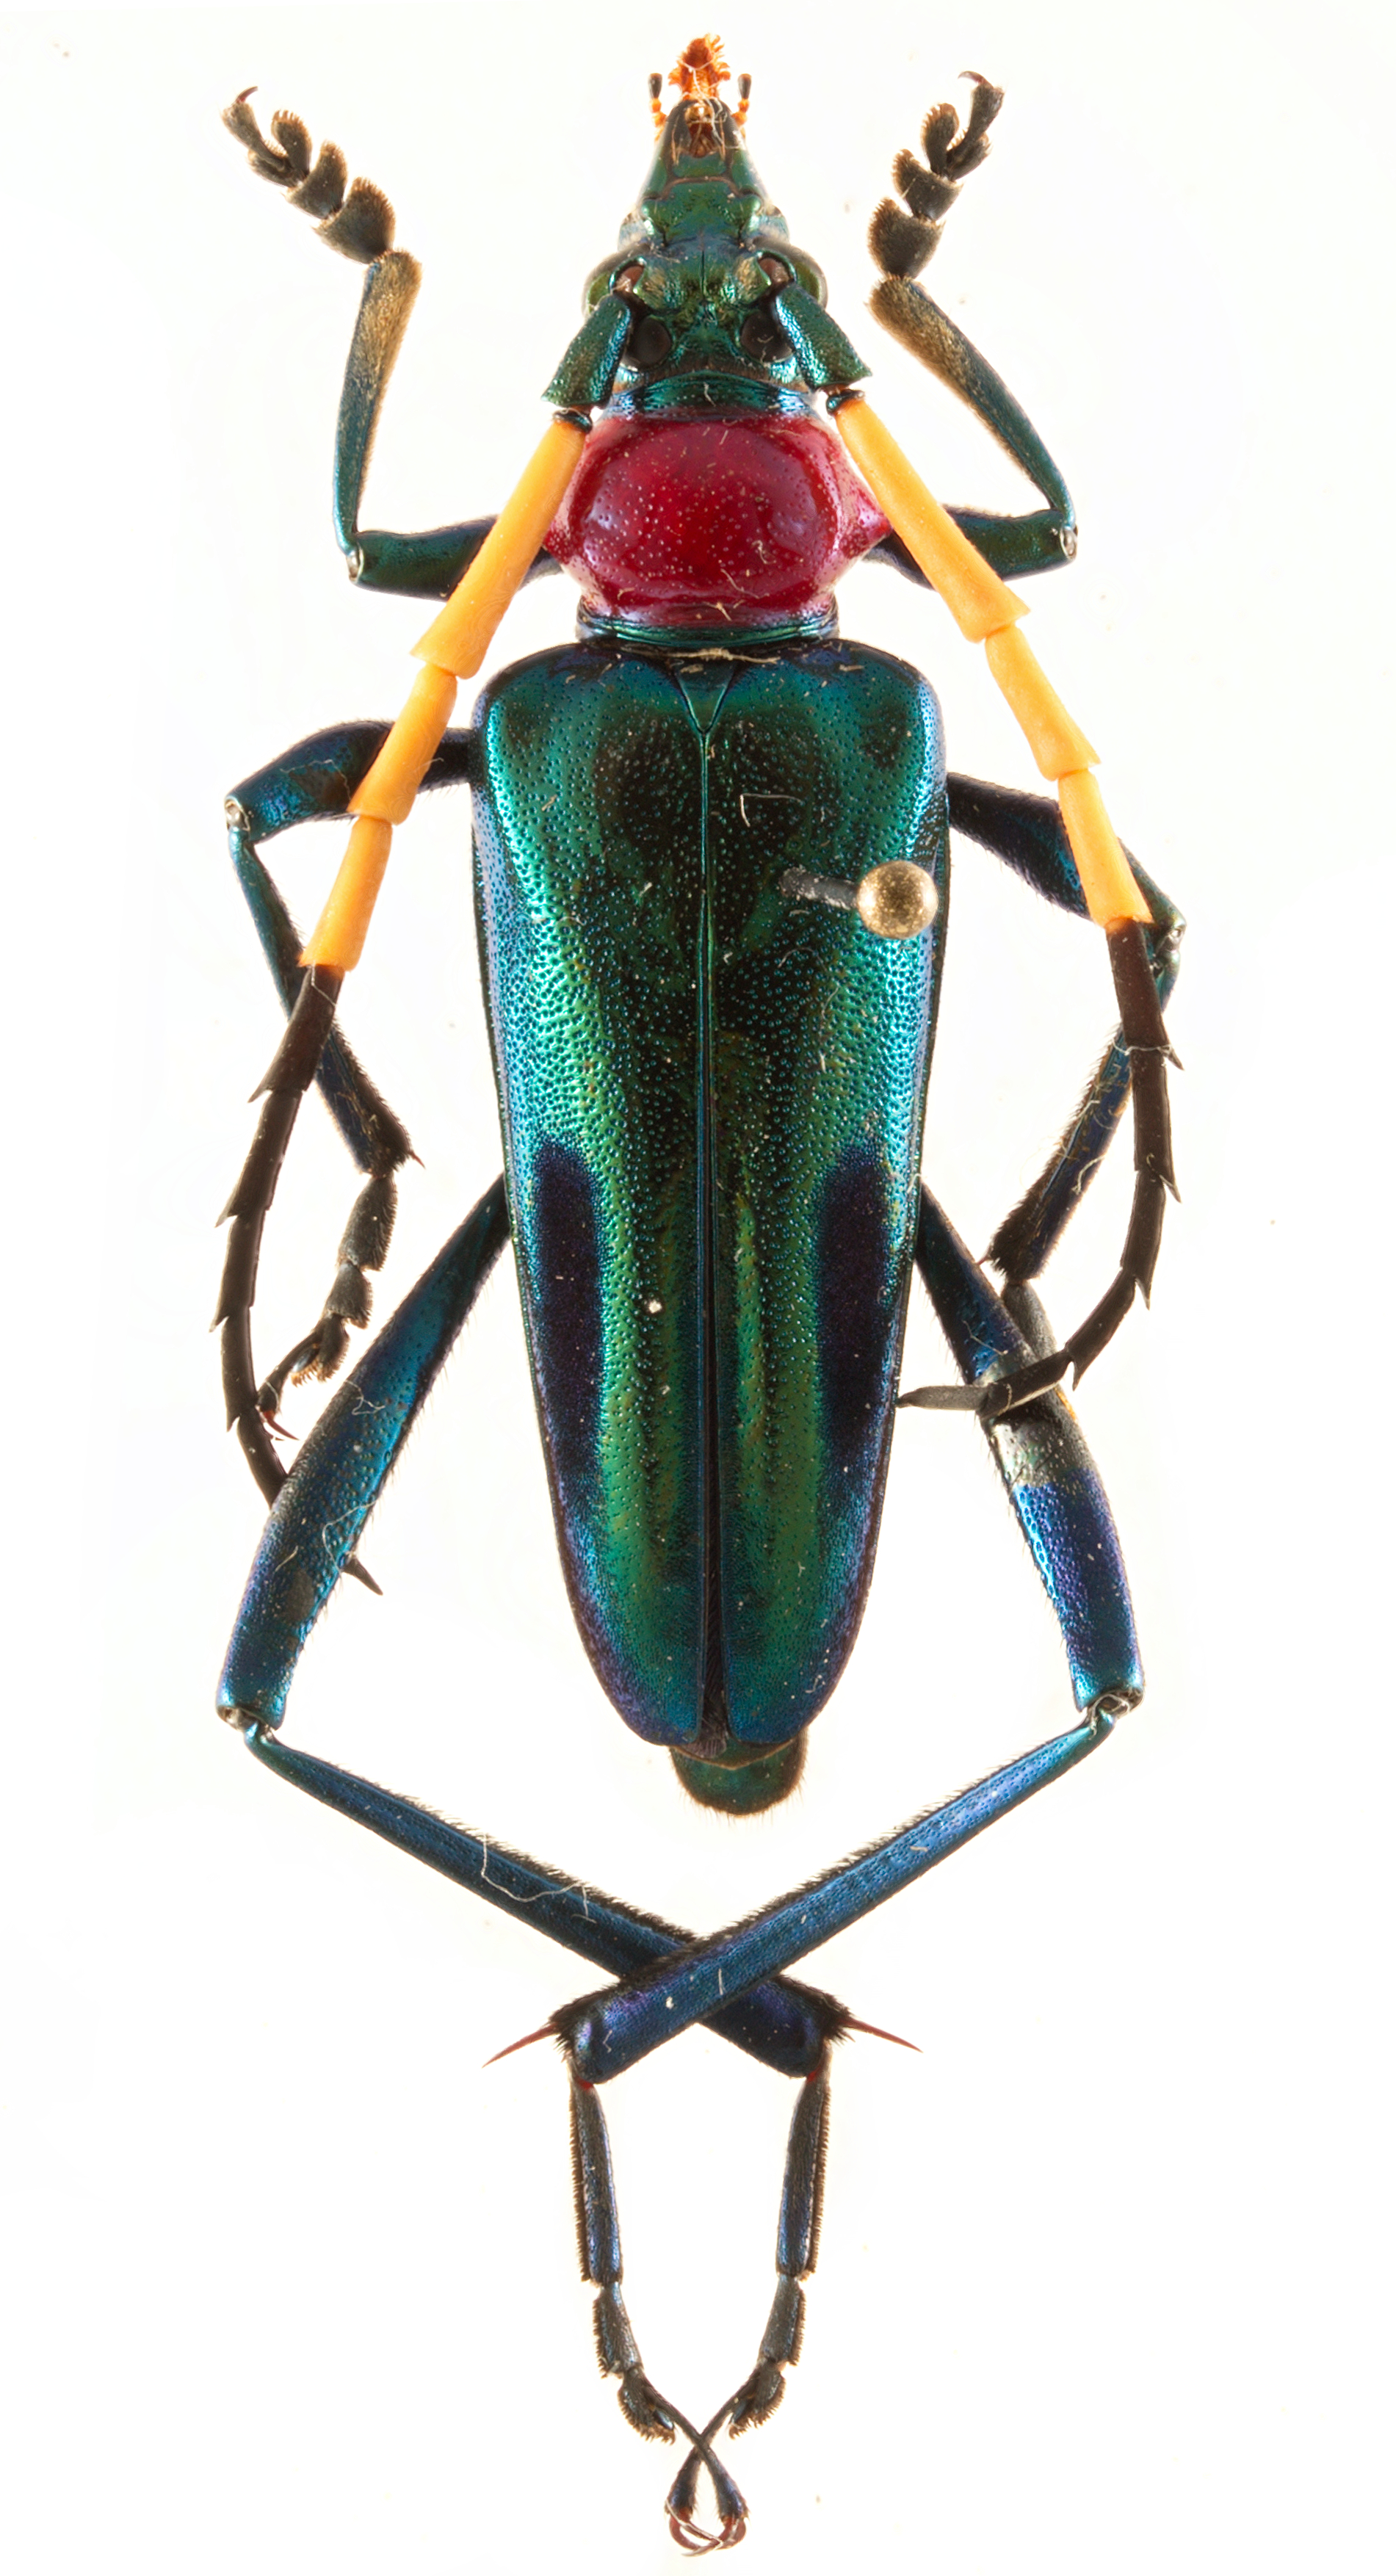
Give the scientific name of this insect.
Pachyteria ruficollis
